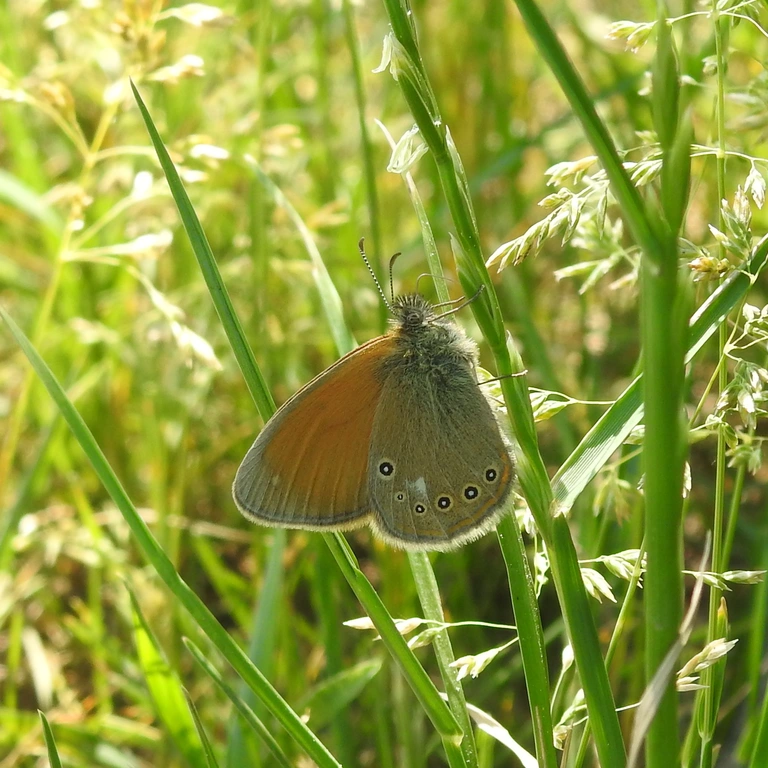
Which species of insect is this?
Coenonympha glycerion (also Coenonympha iphis)
